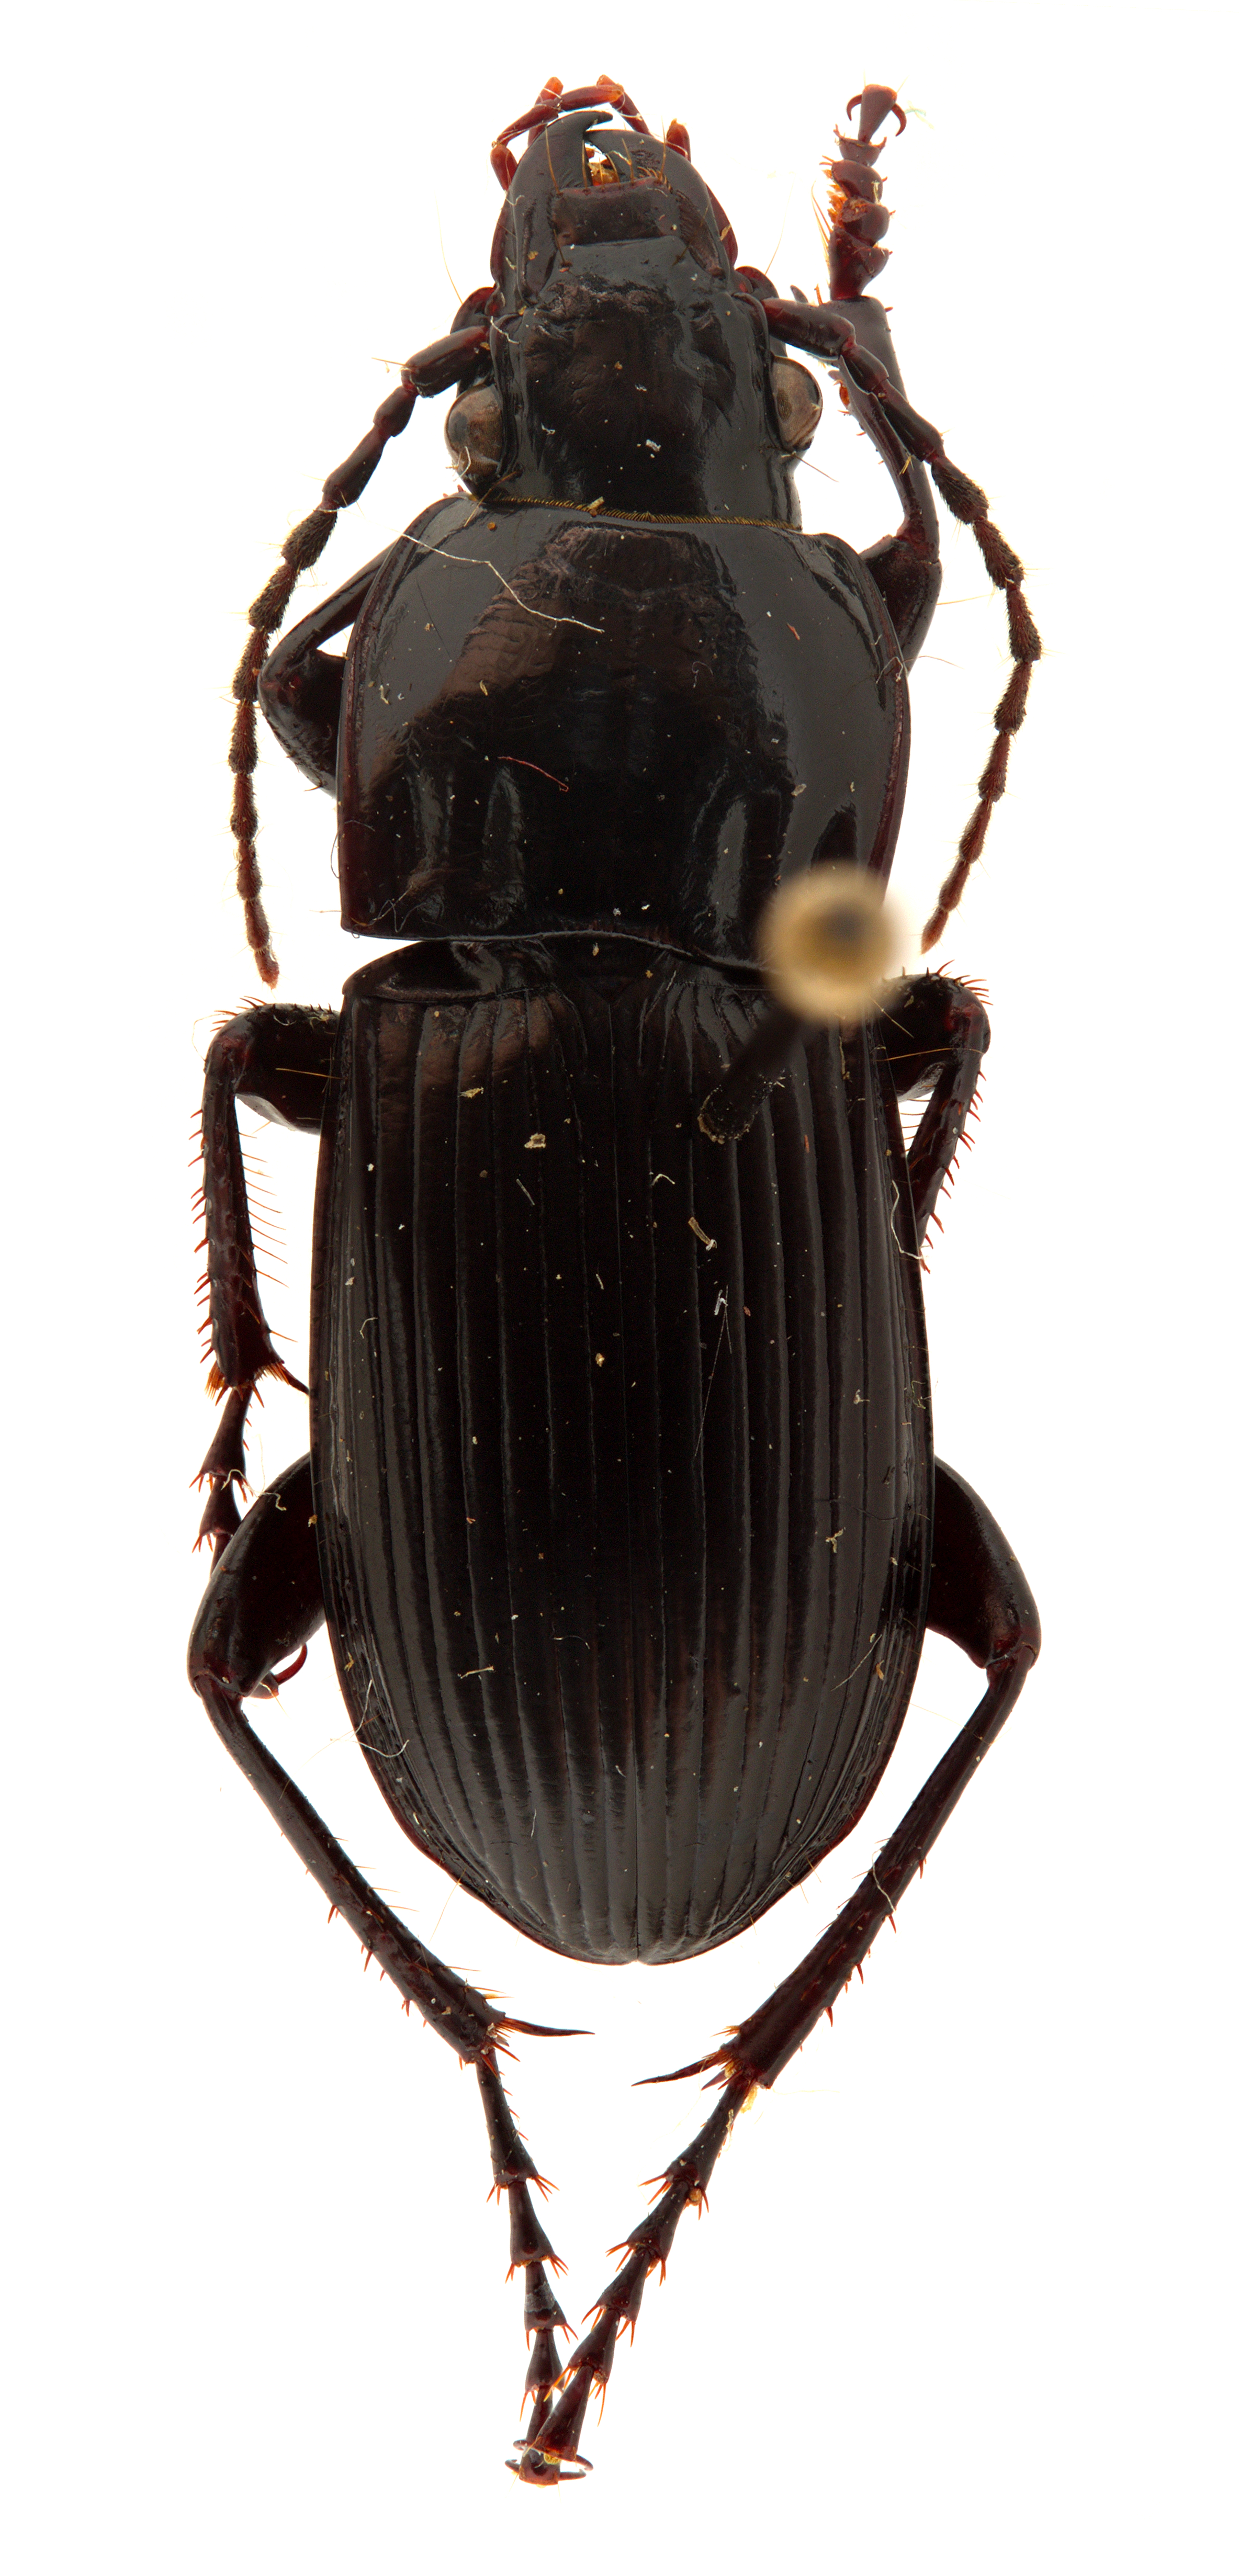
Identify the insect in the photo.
Abax continuus
